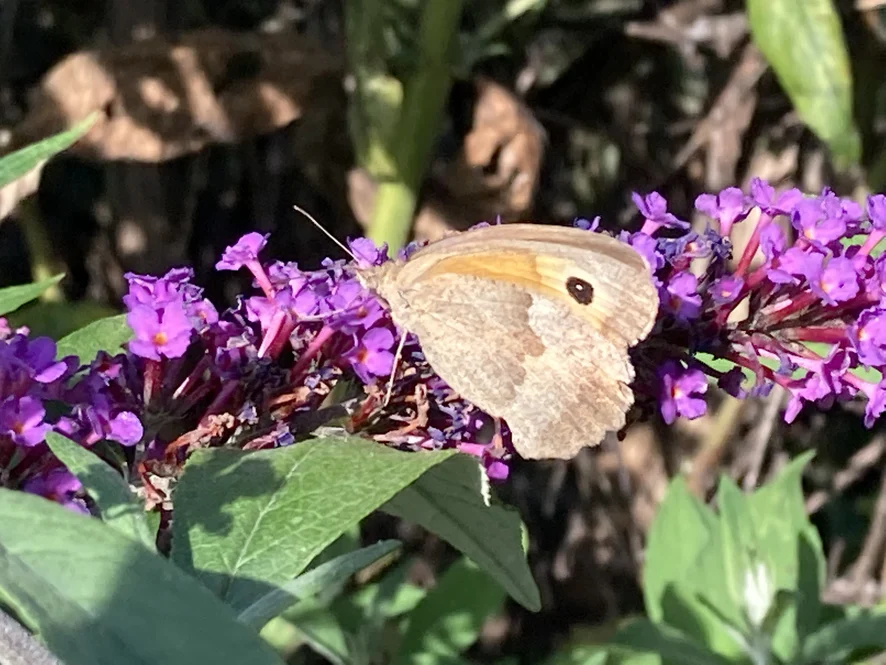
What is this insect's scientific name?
Maniola jurtina
